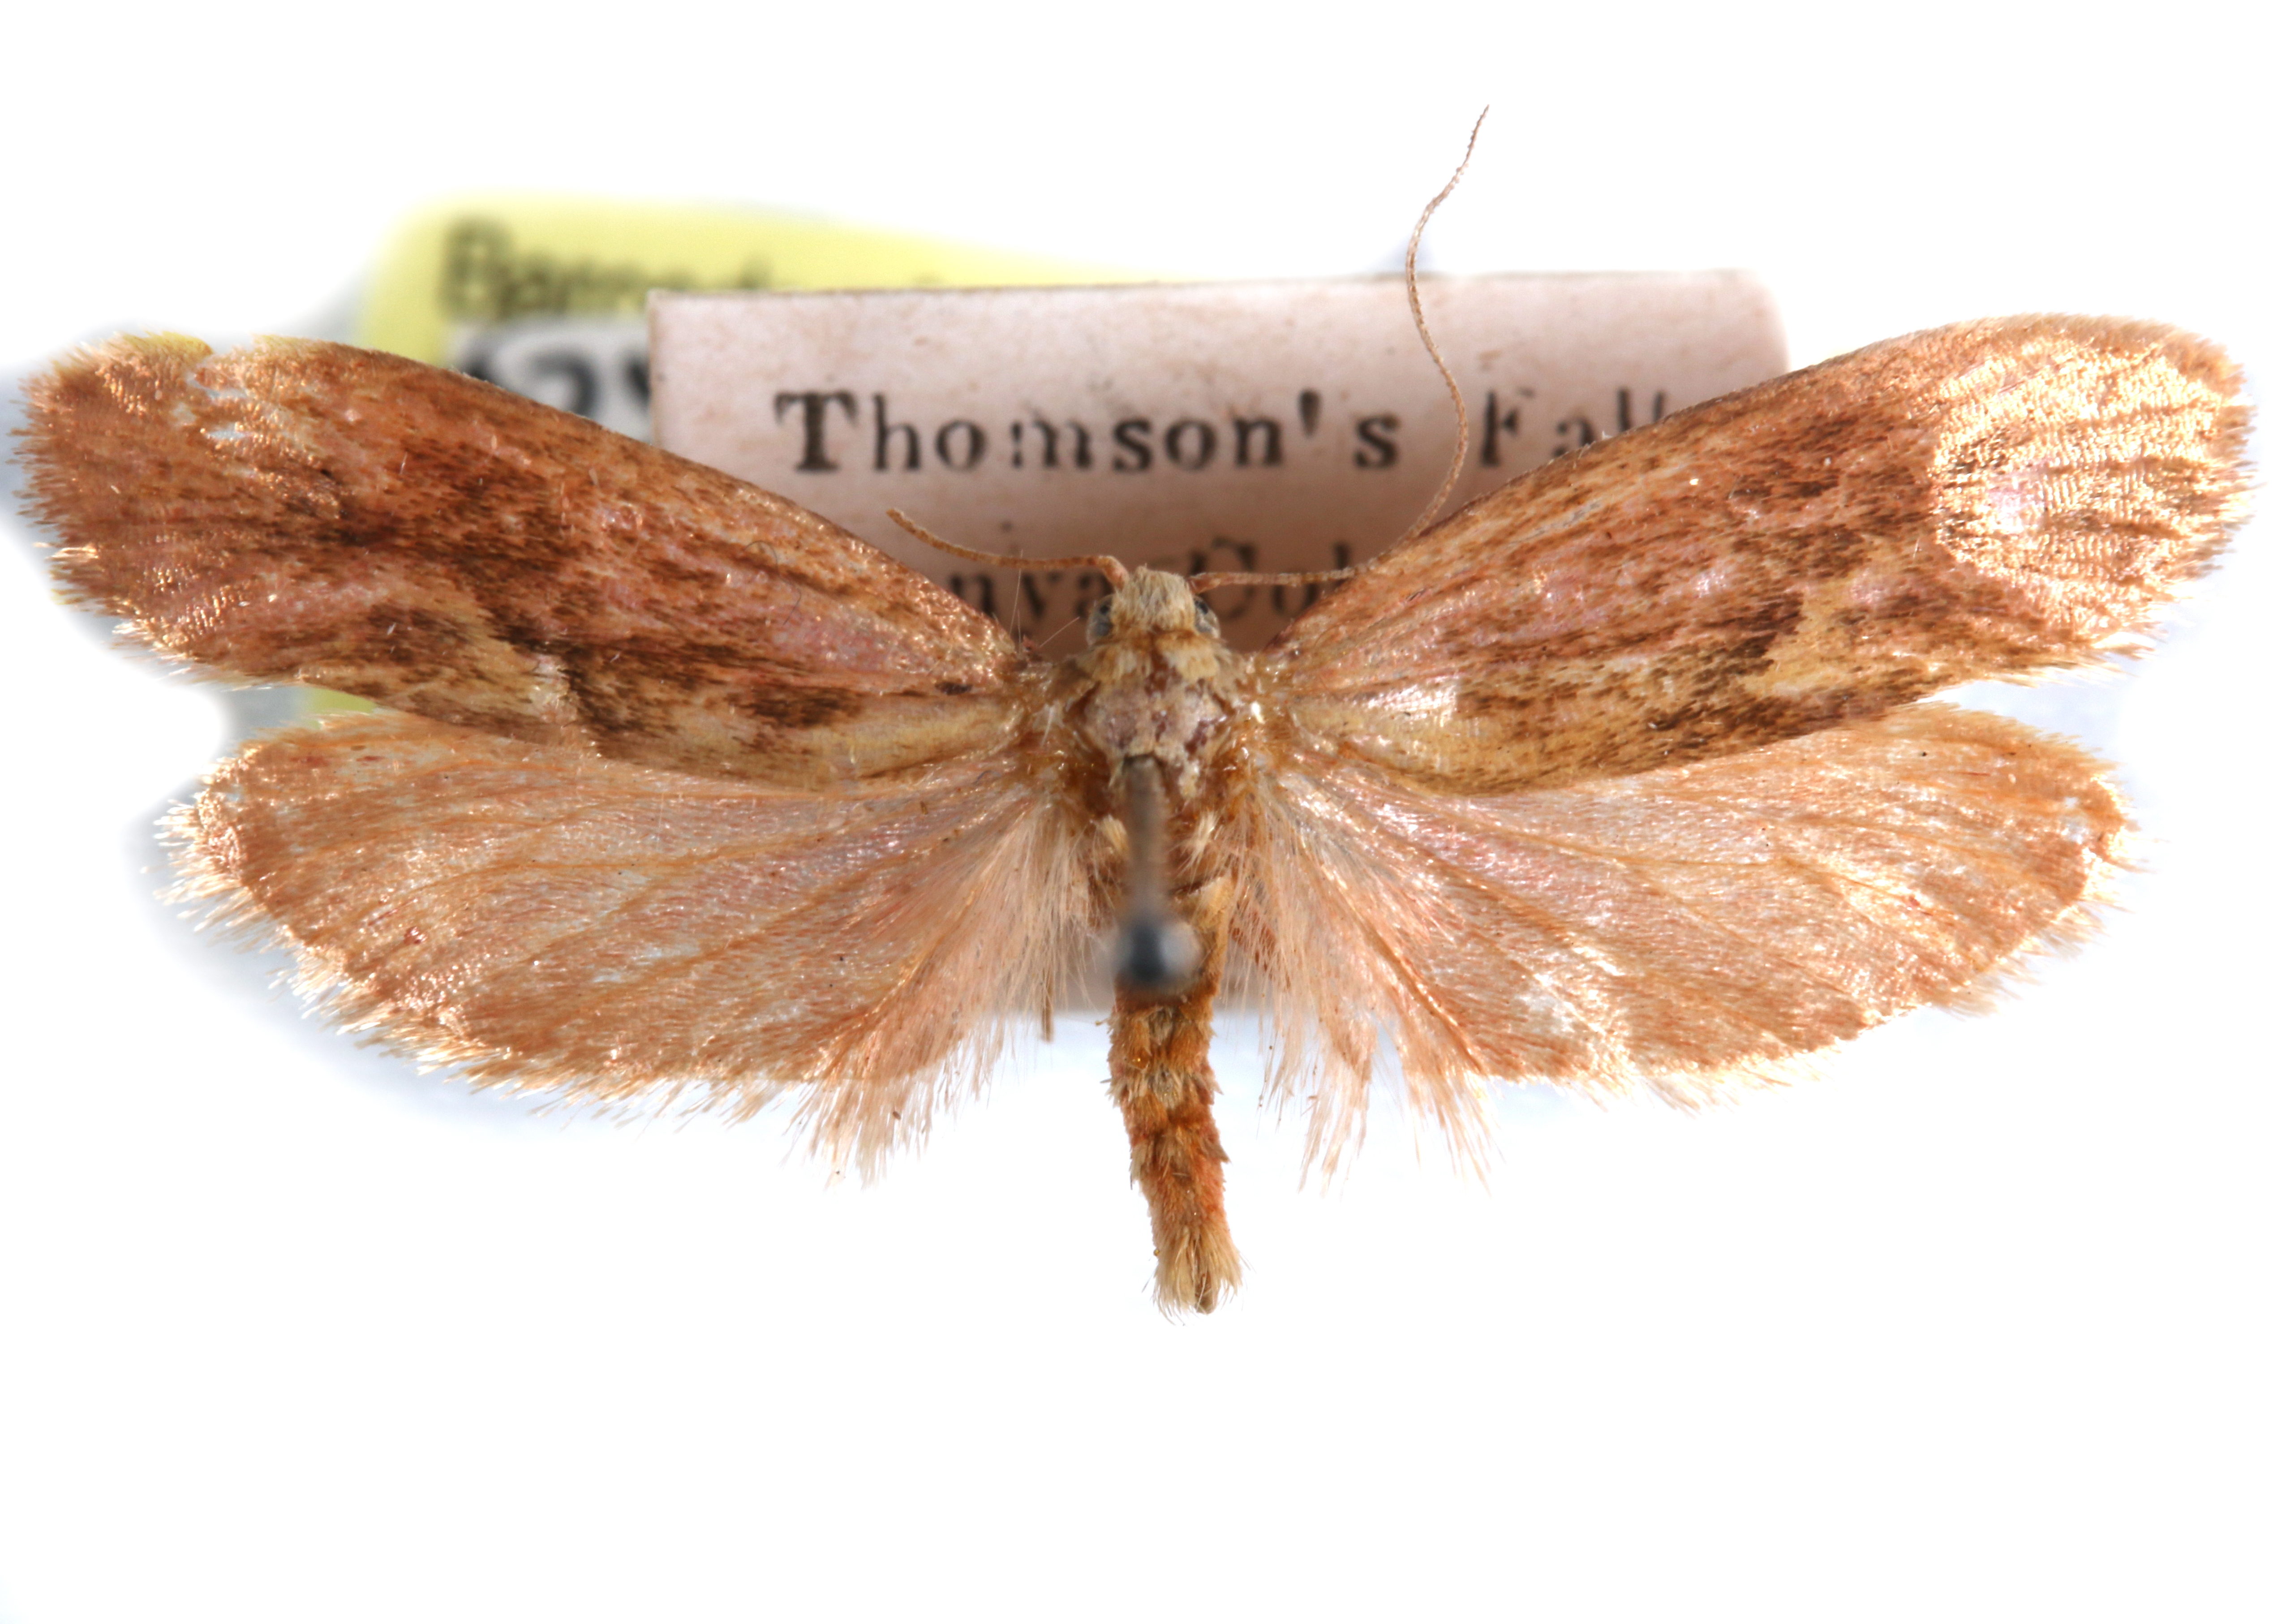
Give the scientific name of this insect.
Gymnogramma flavivitella
